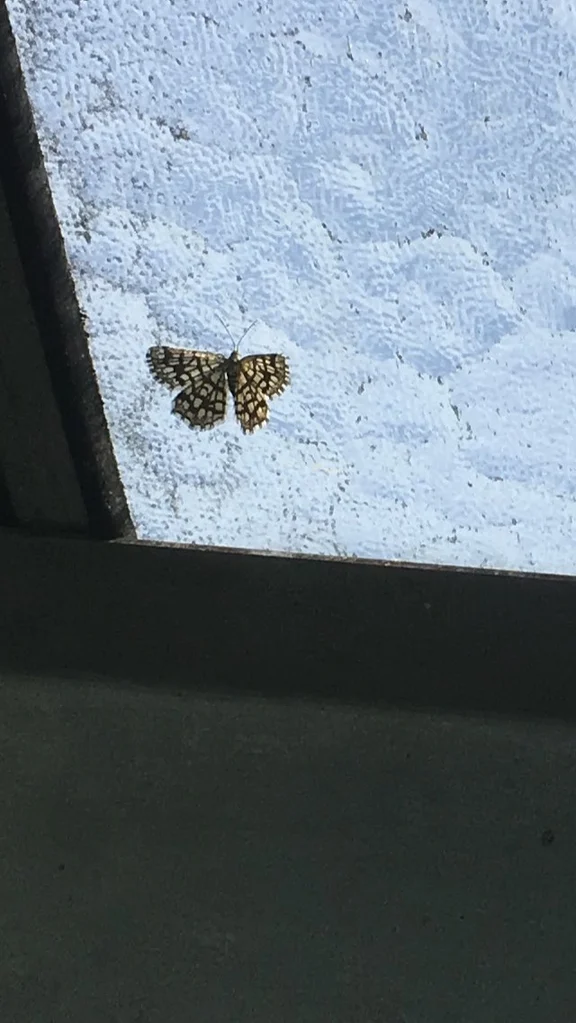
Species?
Chiasmia clathrata
